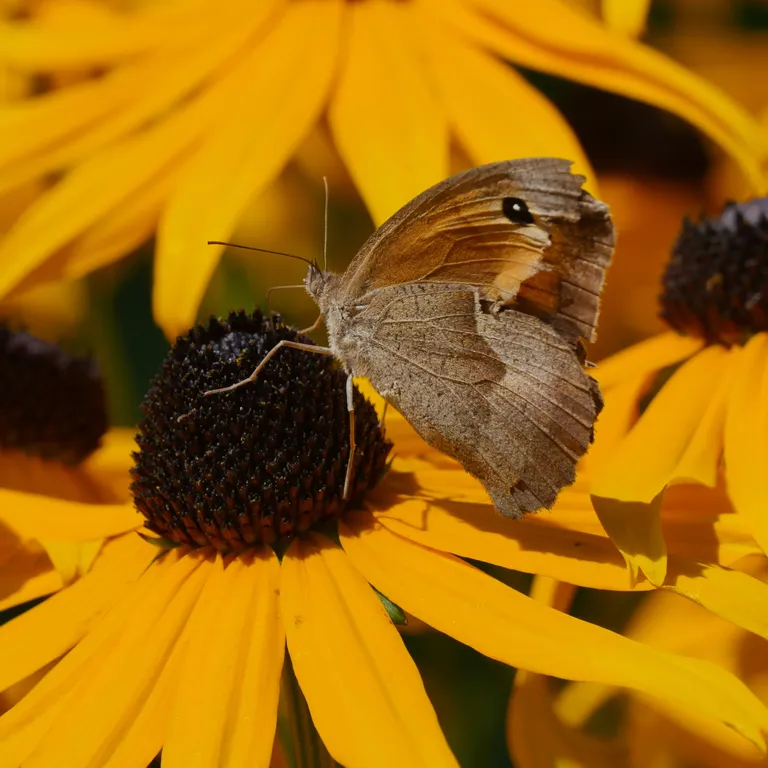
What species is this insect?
Maniola jurtina
